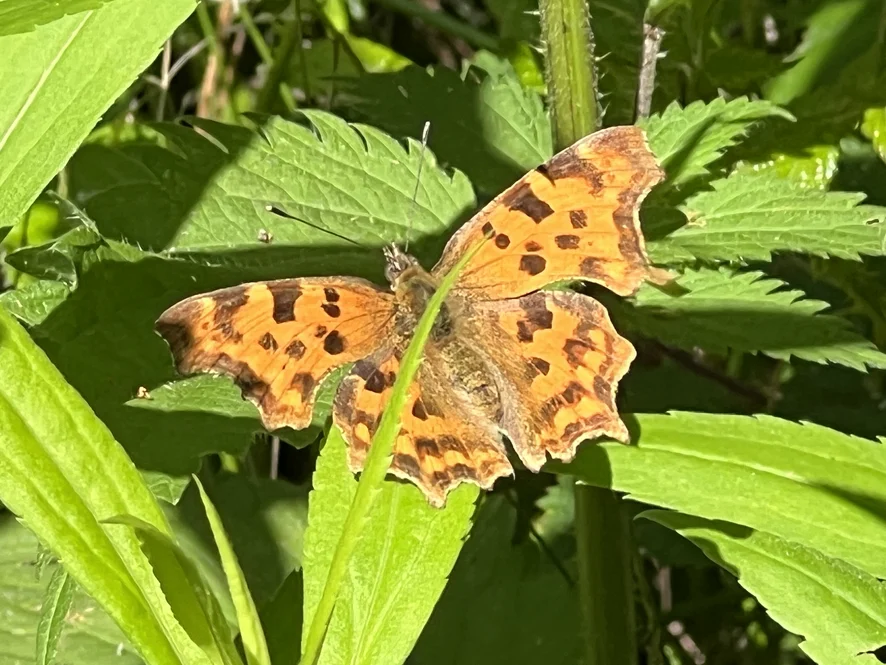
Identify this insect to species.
Polygonia c-album
